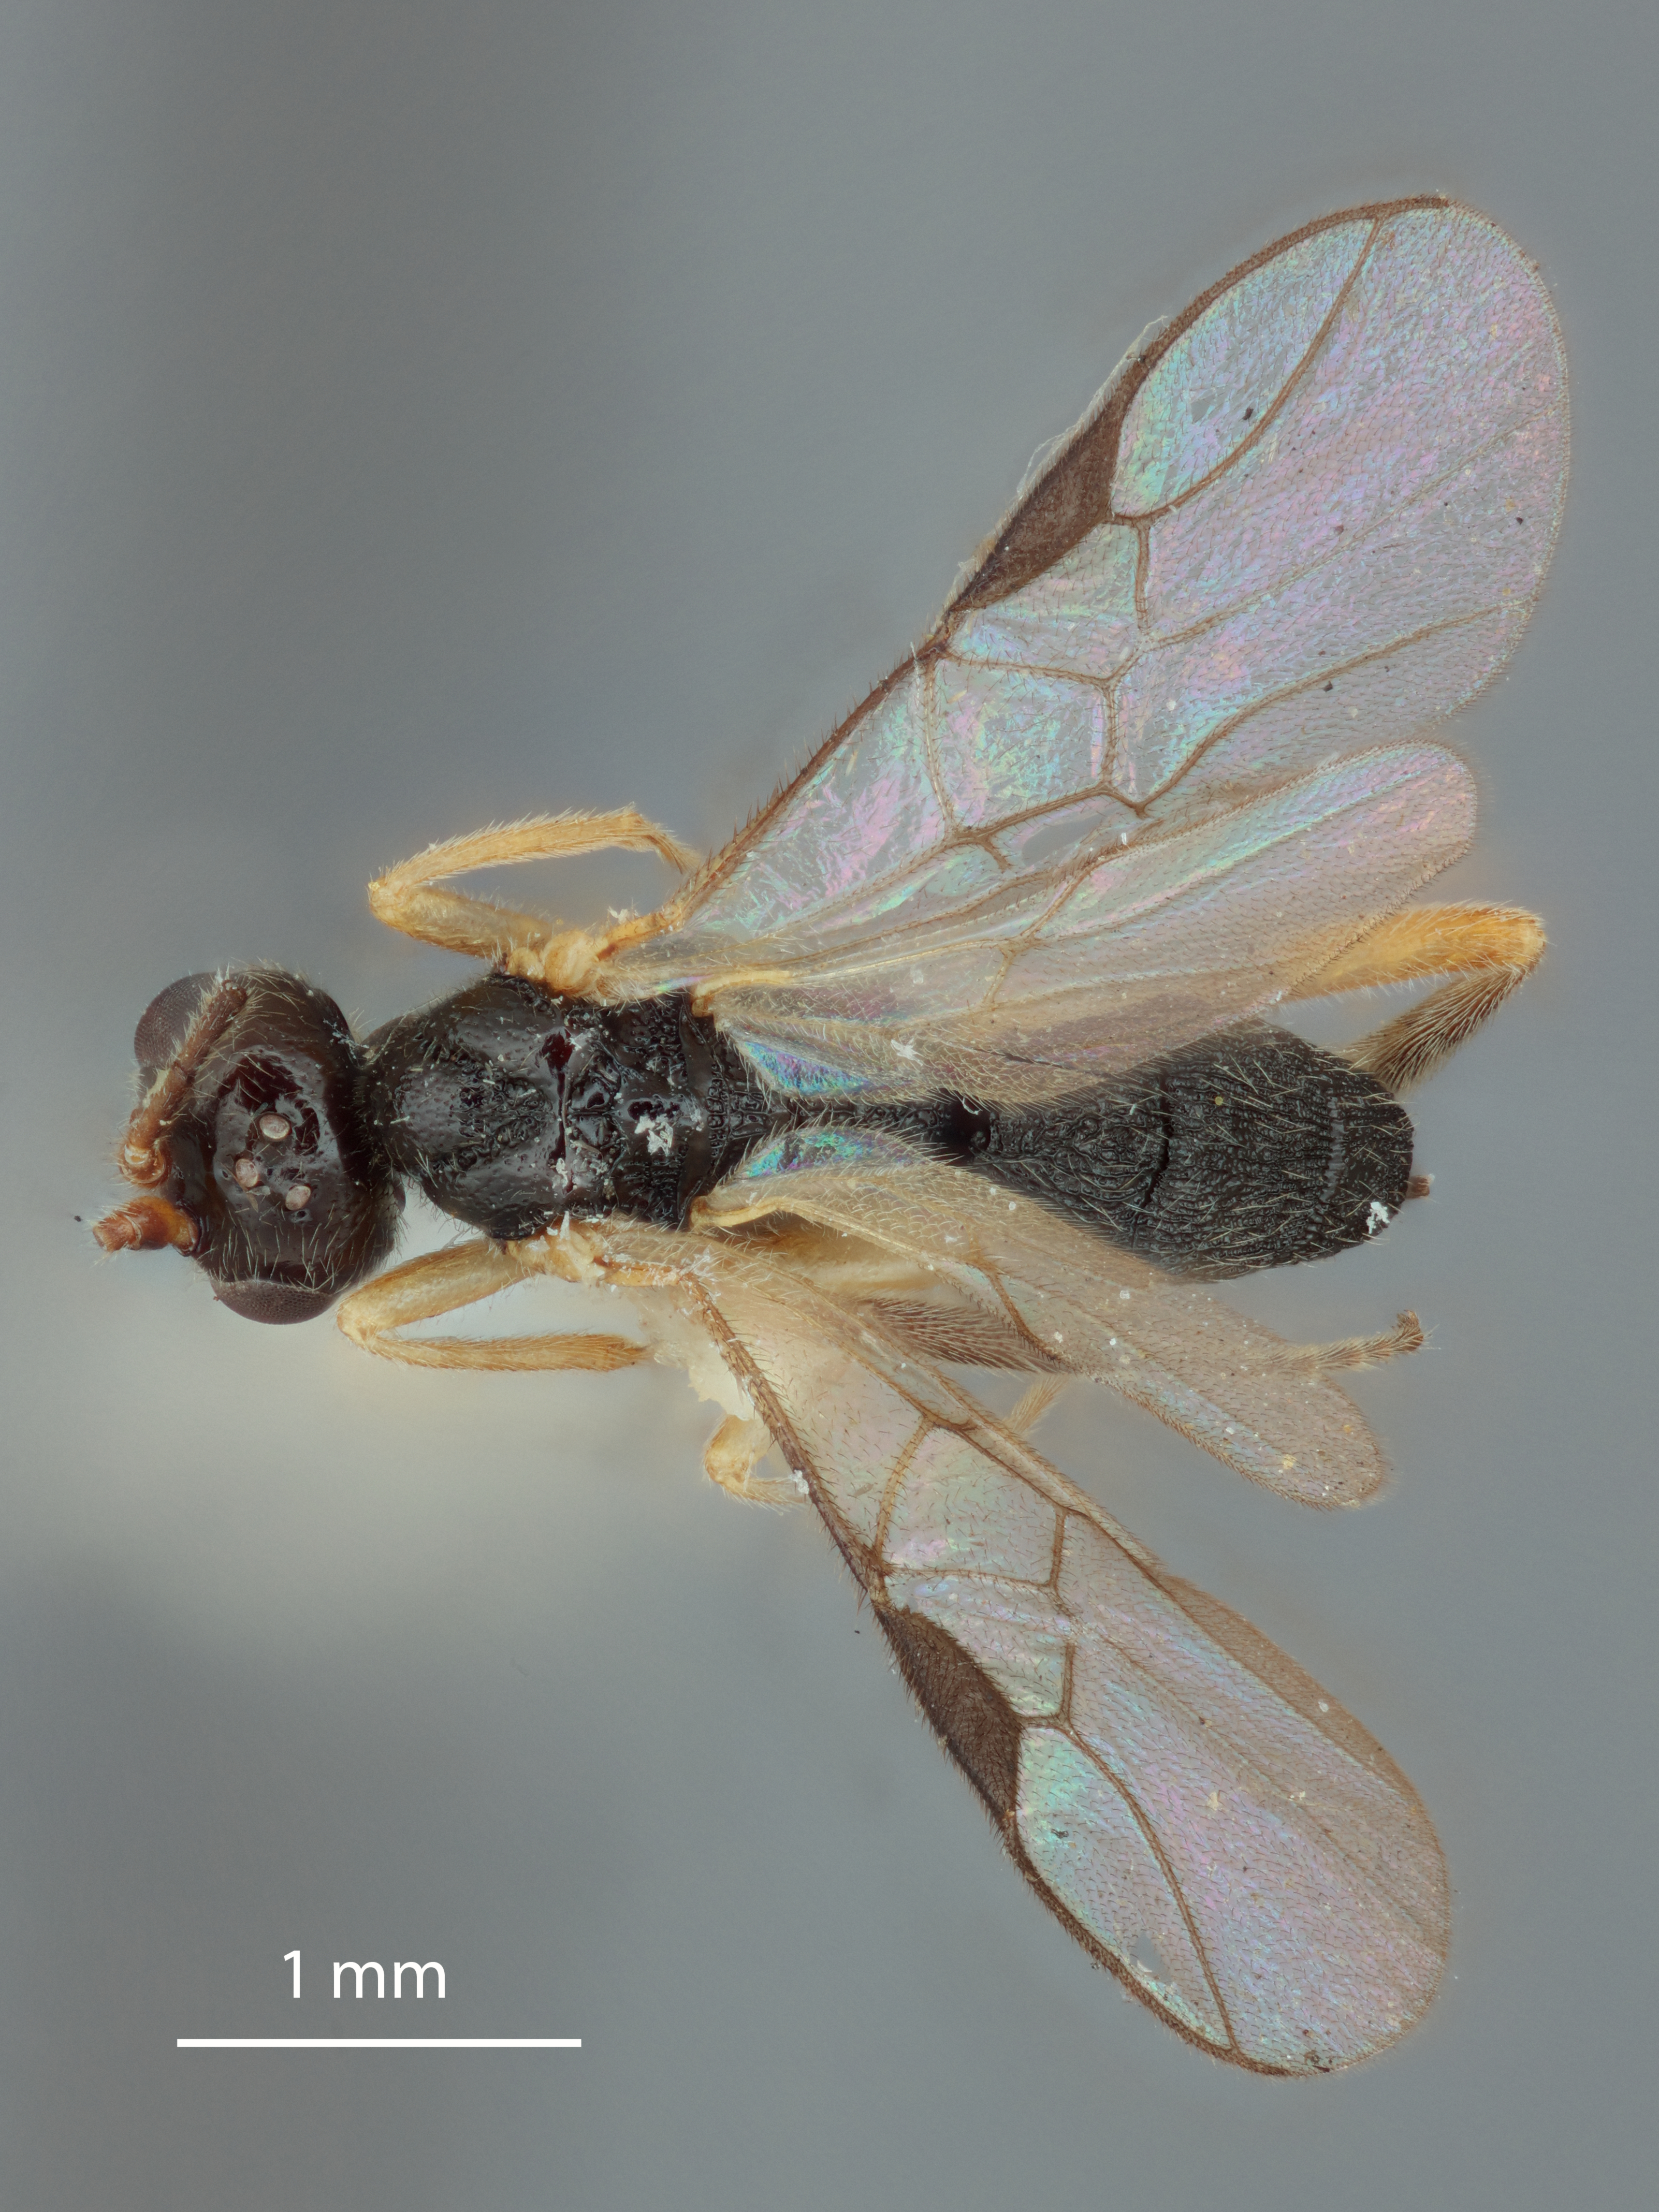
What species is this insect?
Aliolus marginatus
